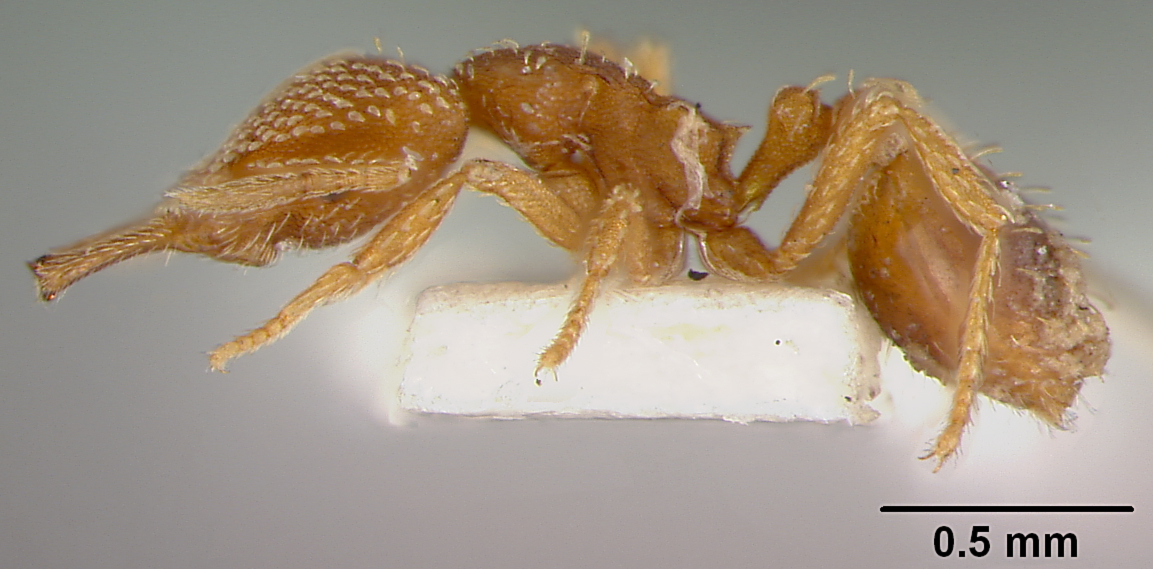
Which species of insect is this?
Strumigenys louisianae
